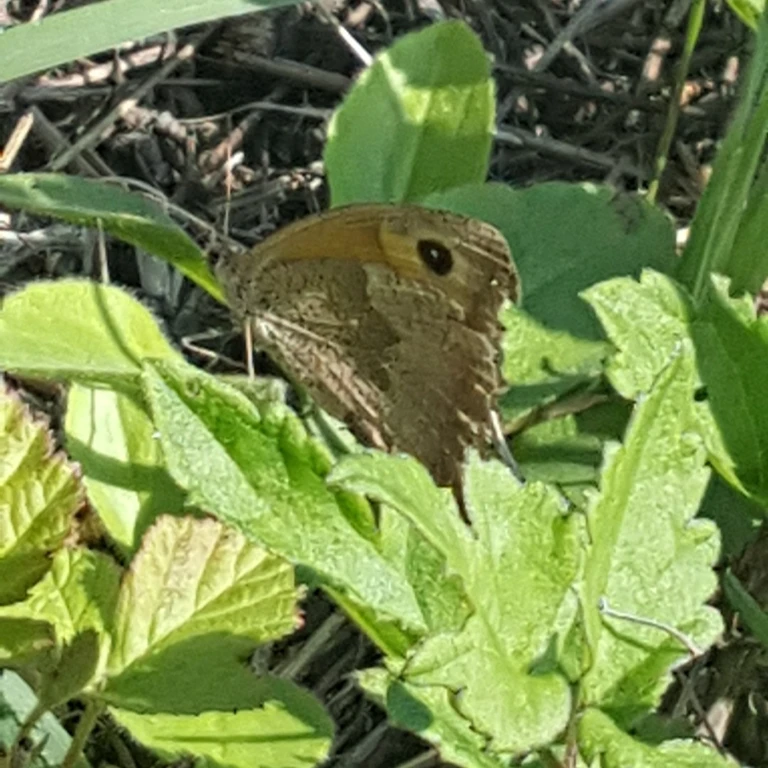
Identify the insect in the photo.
Maniola jurtina
